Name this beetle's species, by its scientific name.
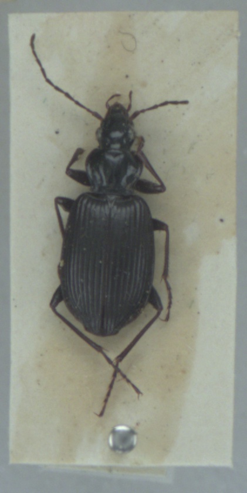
Platynus assimilis
